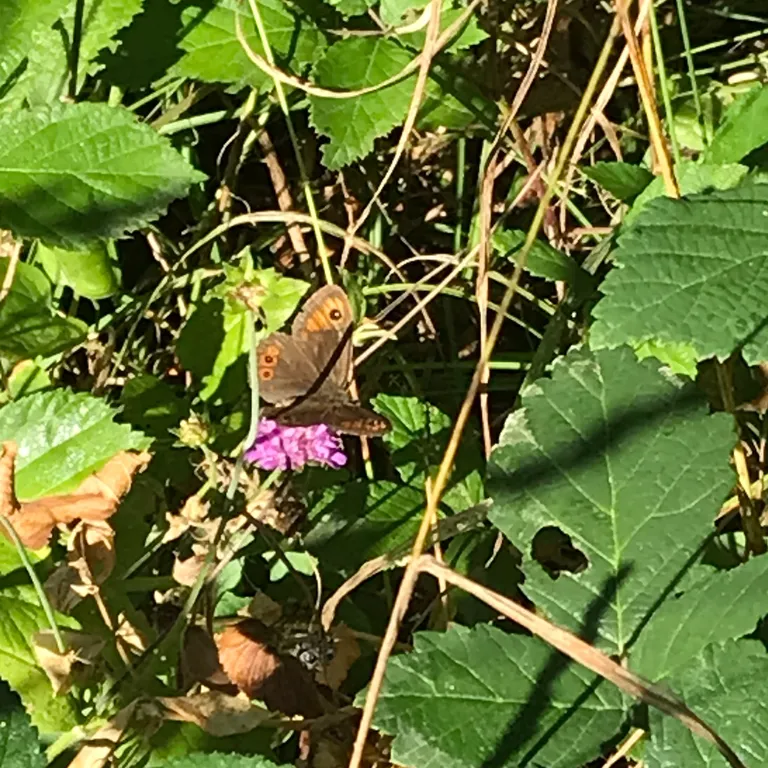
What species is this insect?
Lasiommata maera (also Pararge maera)
